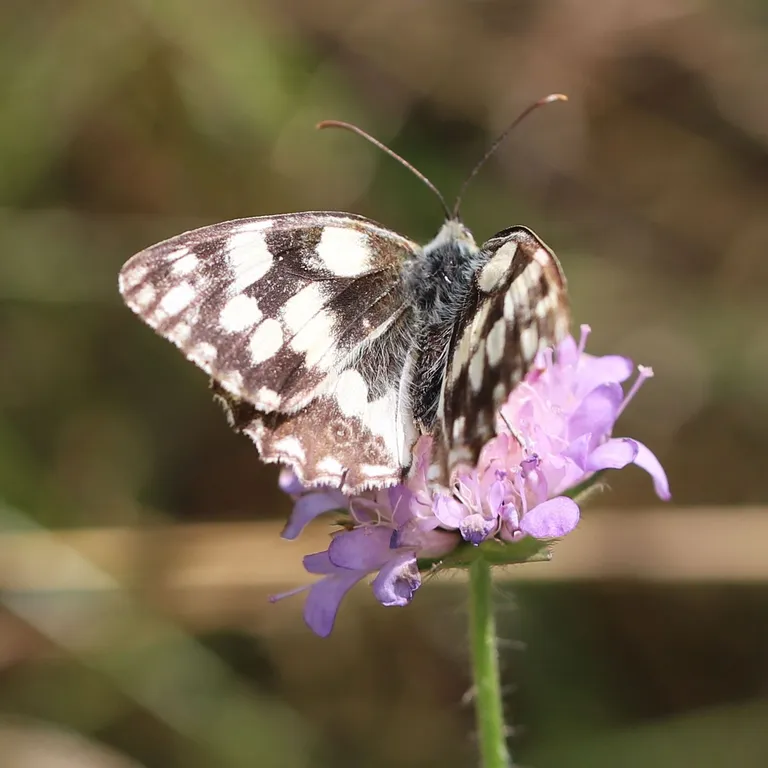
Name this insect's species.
Melanargia galathea
